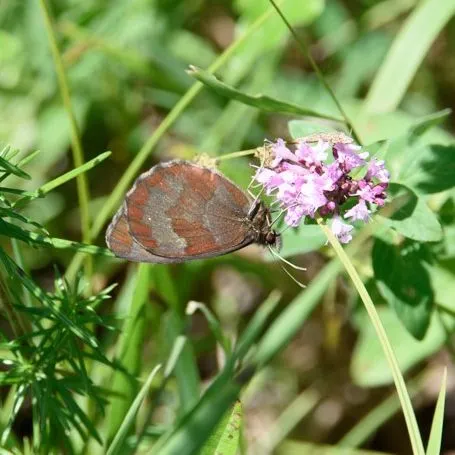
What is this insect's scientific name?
Erebia aethiops
